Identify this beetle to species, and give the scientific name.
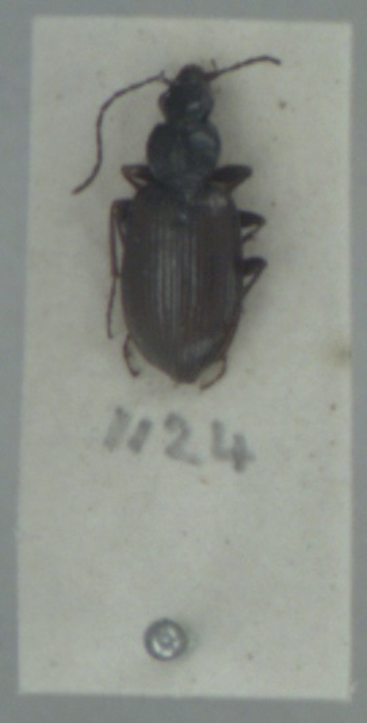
Agonum micans
